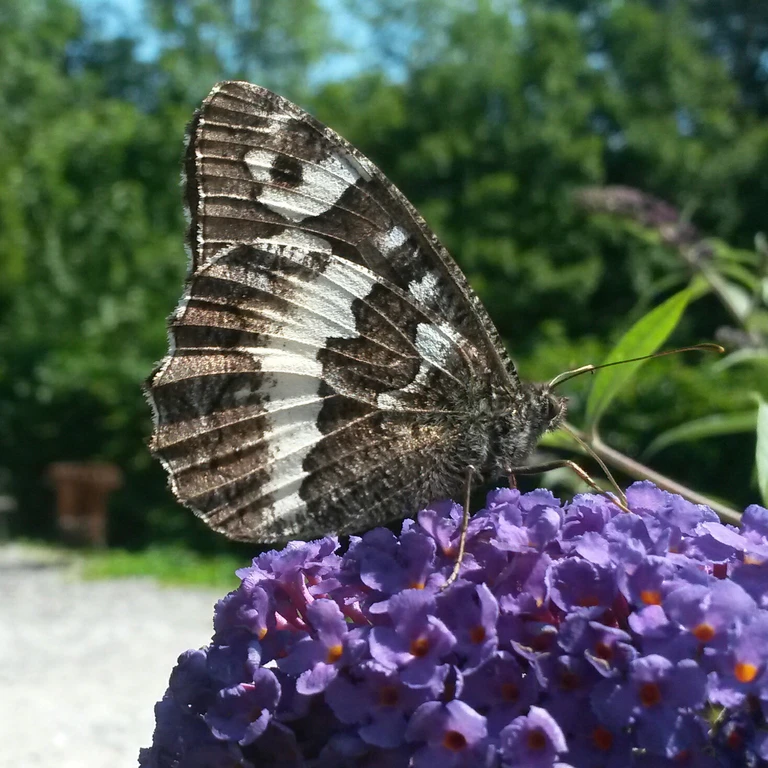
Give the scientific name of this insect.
Brintesia circe
